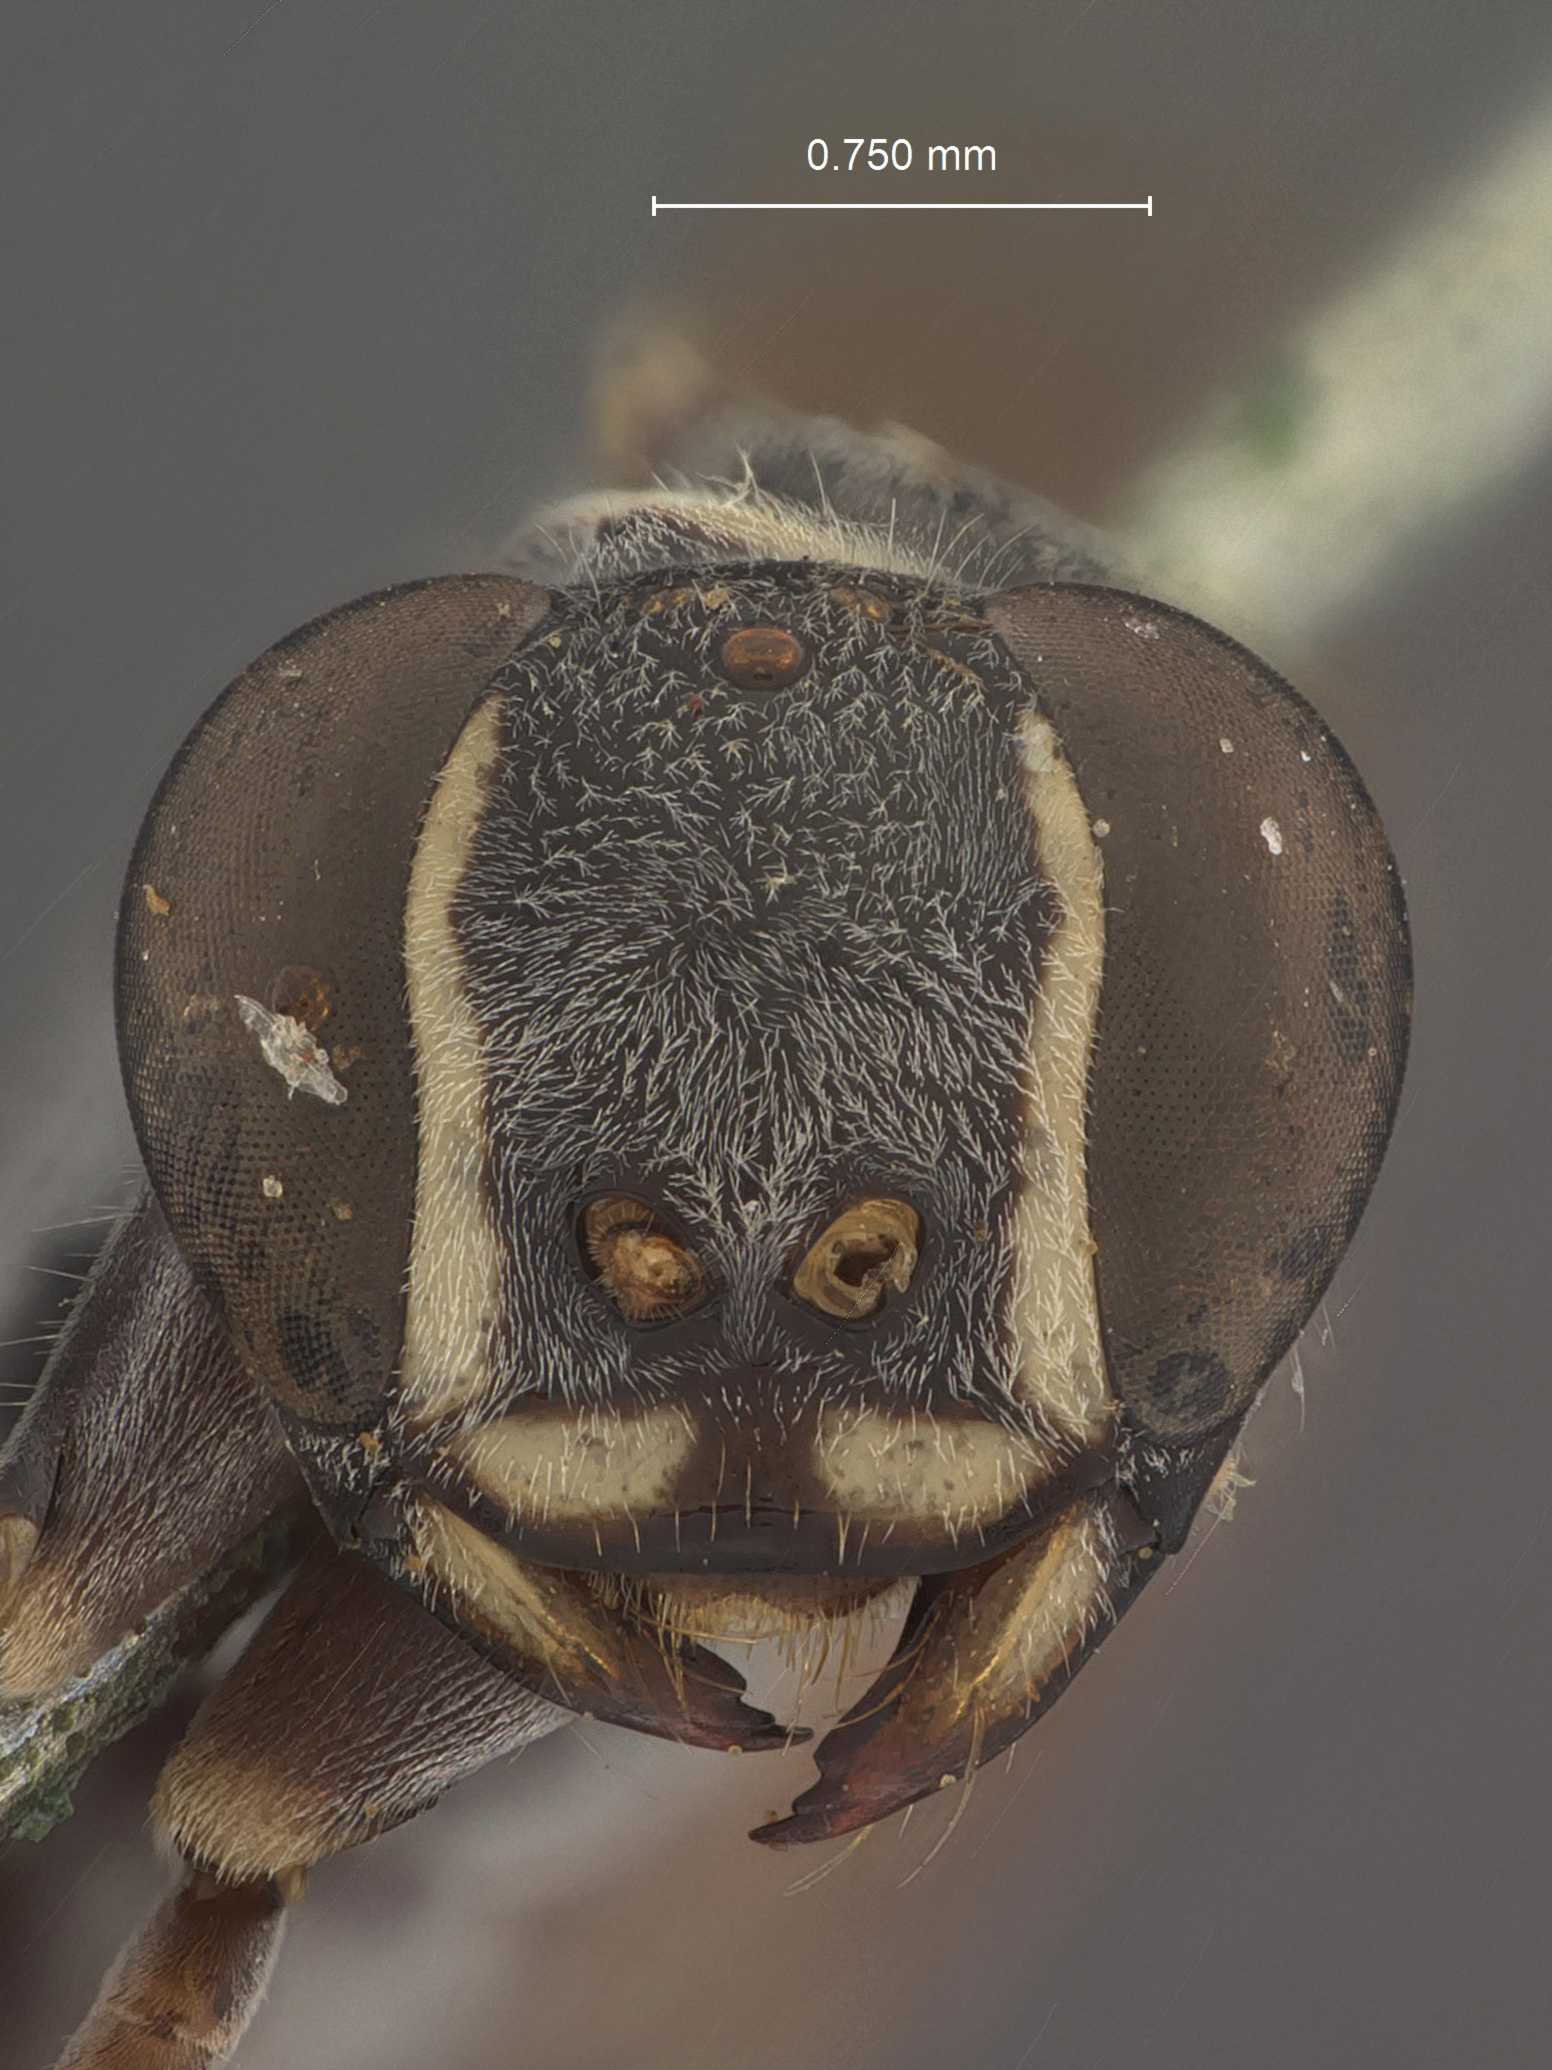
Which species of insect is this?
Gymnochares maculalis
